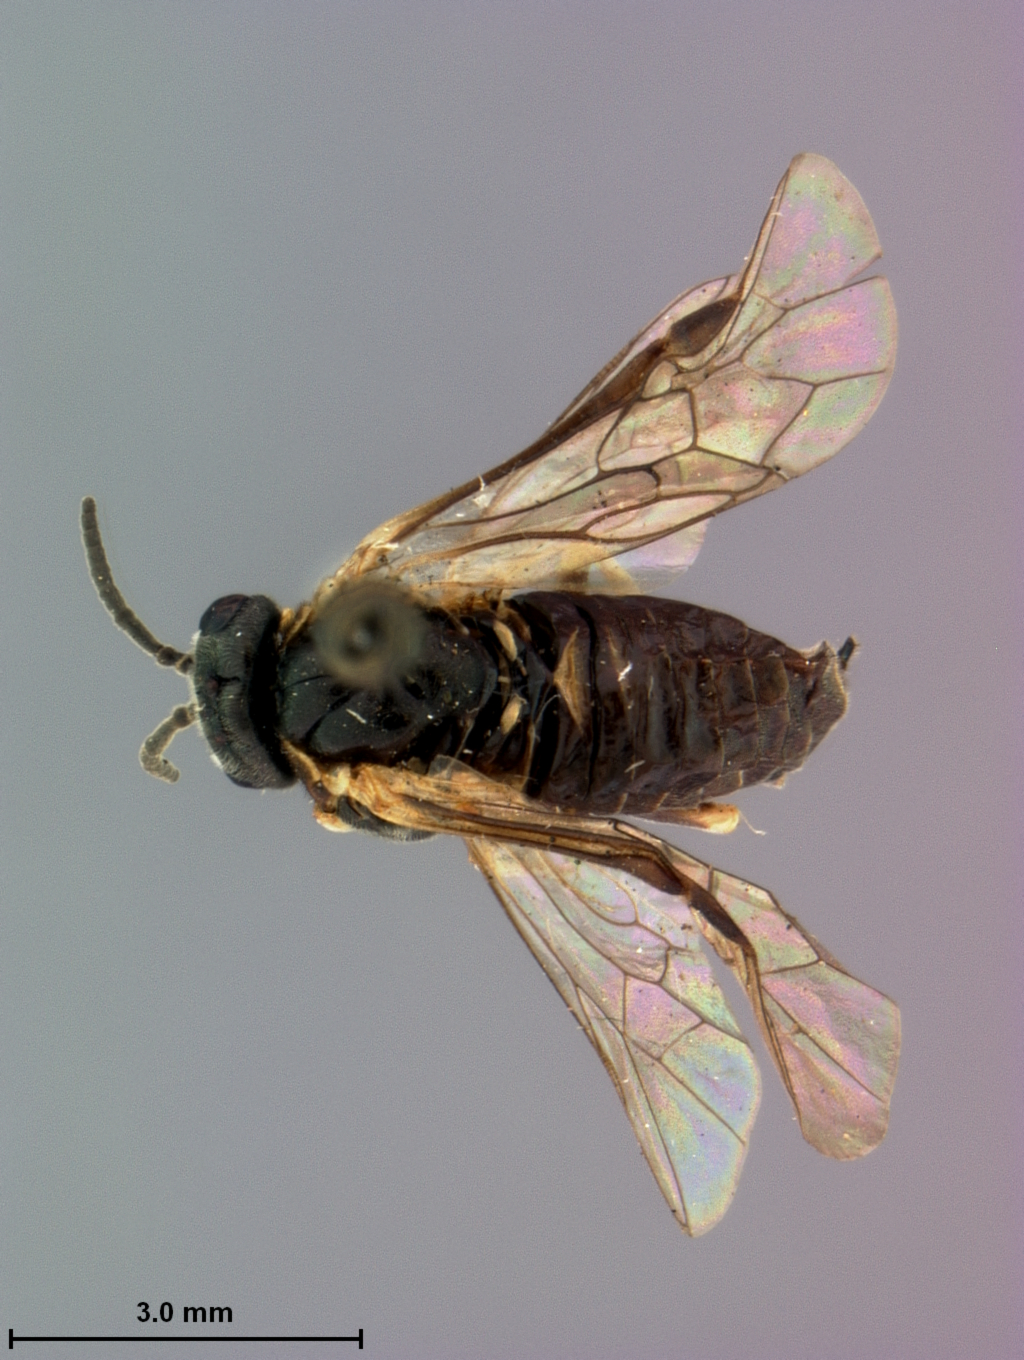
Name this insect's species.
Monophadnus truncatus
